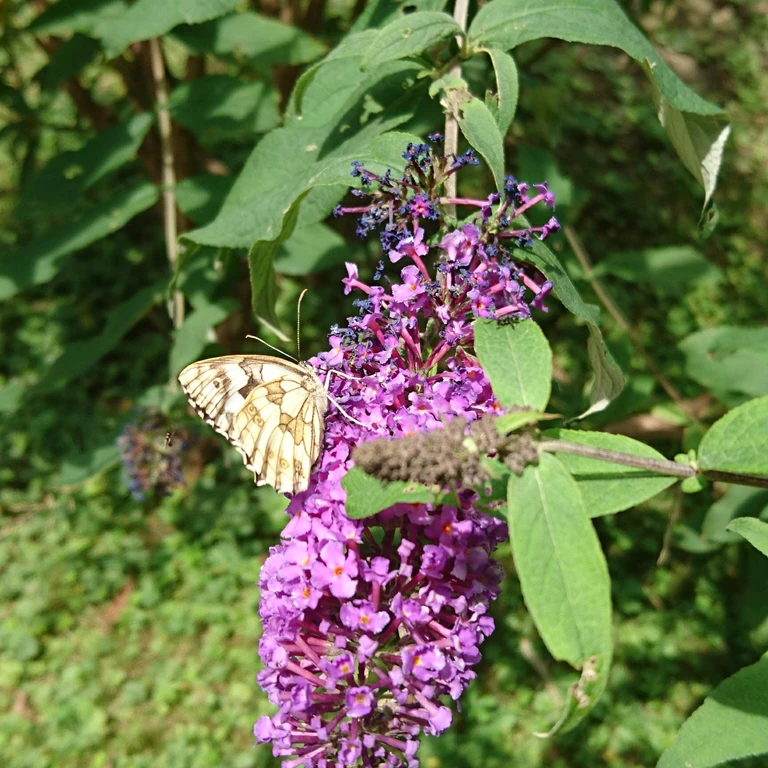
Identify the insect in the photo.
Melanargia galathea
